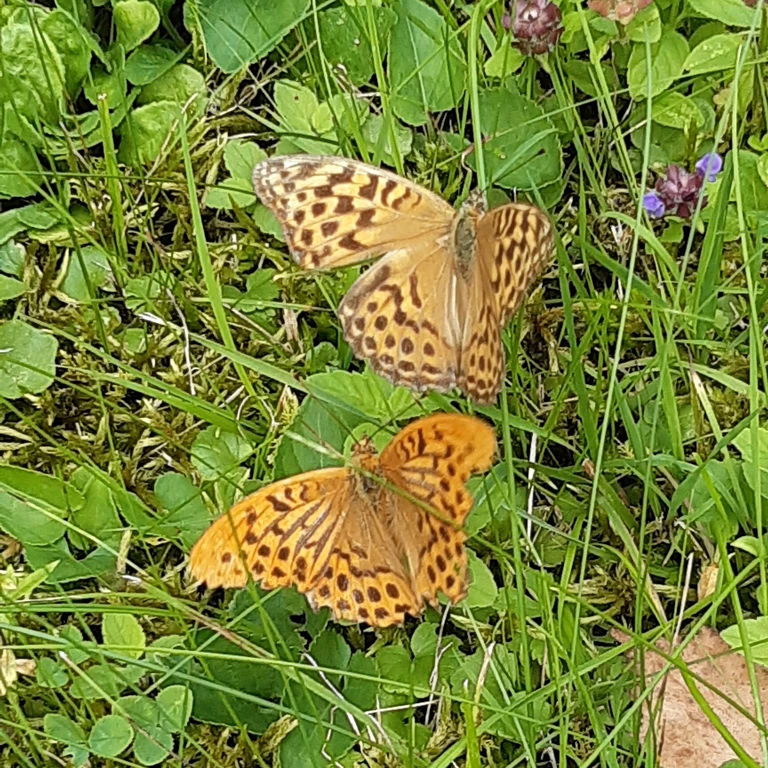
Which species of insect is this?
Argynnis paphia
